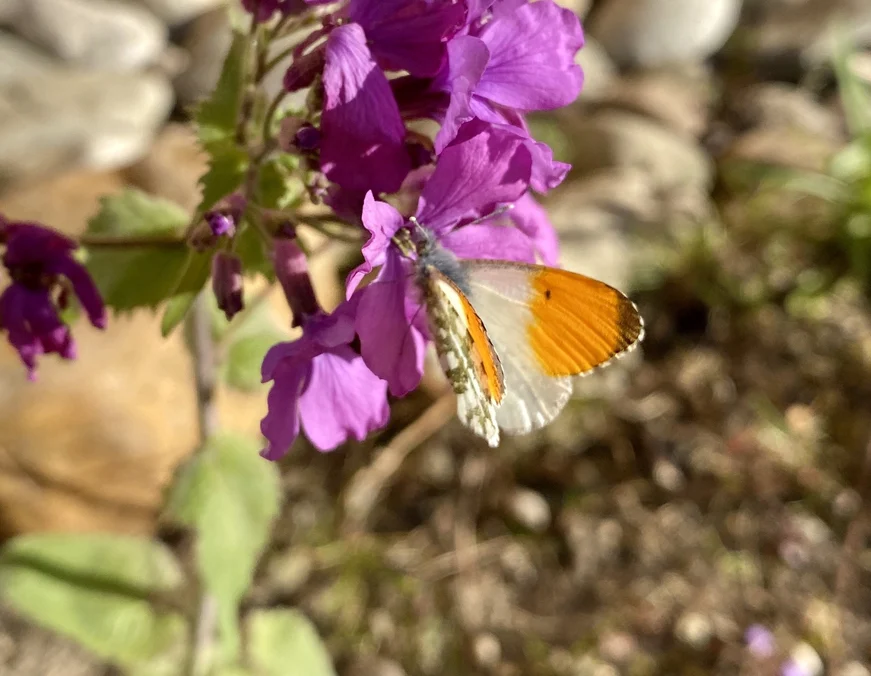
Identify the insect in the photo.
Anthocharis cardamines
